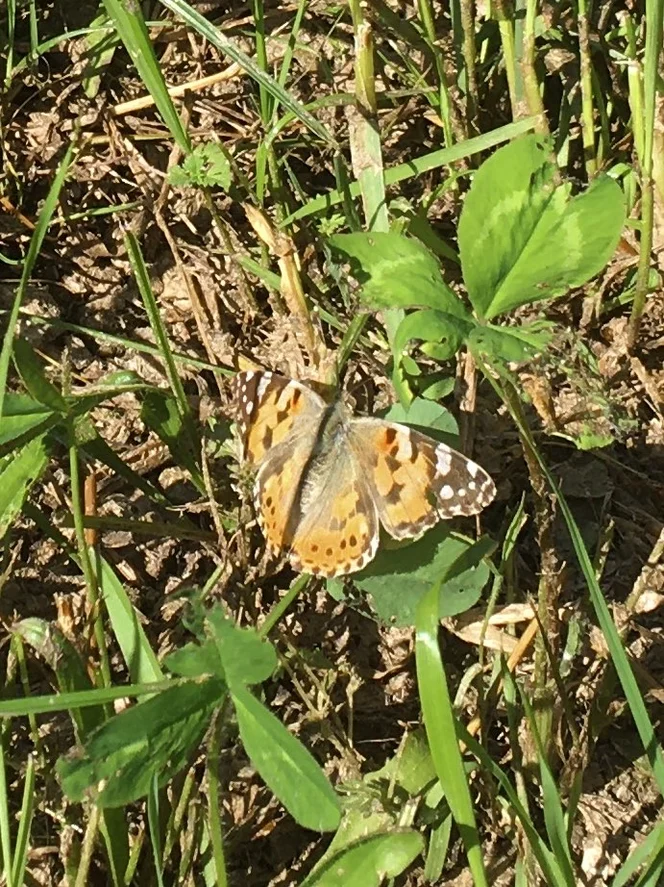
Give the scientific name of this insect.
Vanessa cardui
